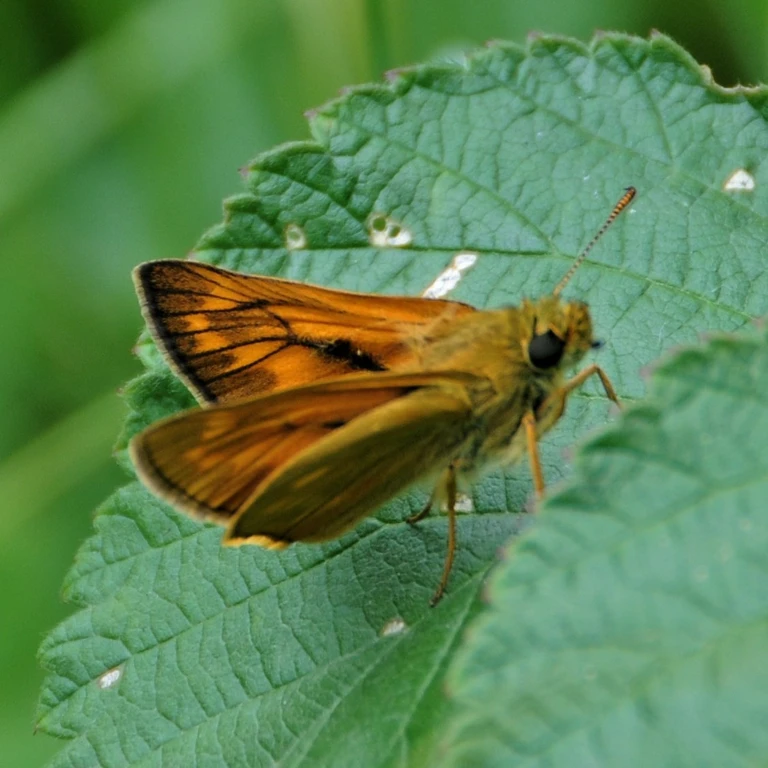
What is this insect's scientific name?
Ochlodes sylvanus (also Ochlodes venata)
